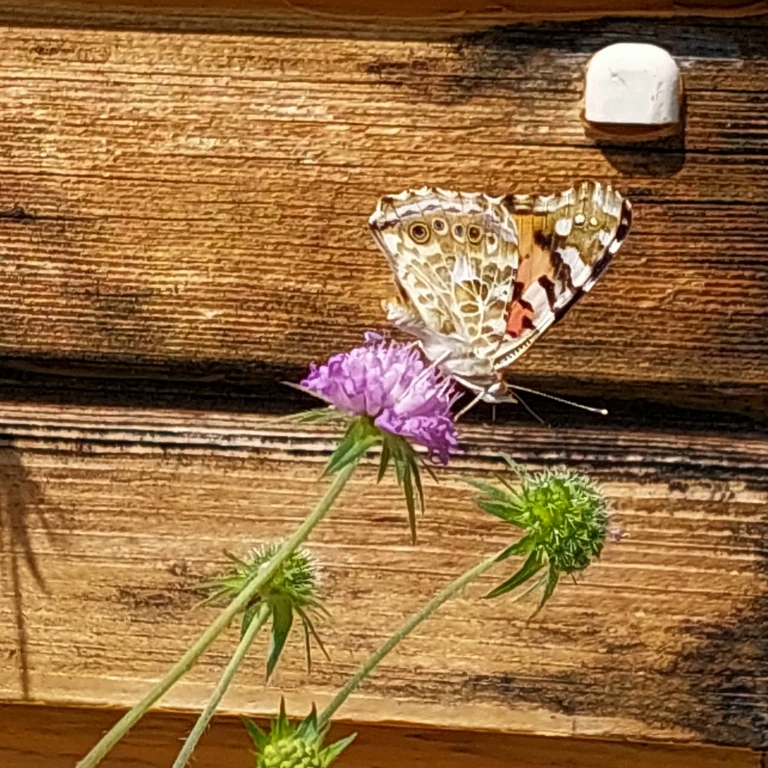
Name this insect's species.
Vanessa cardui
